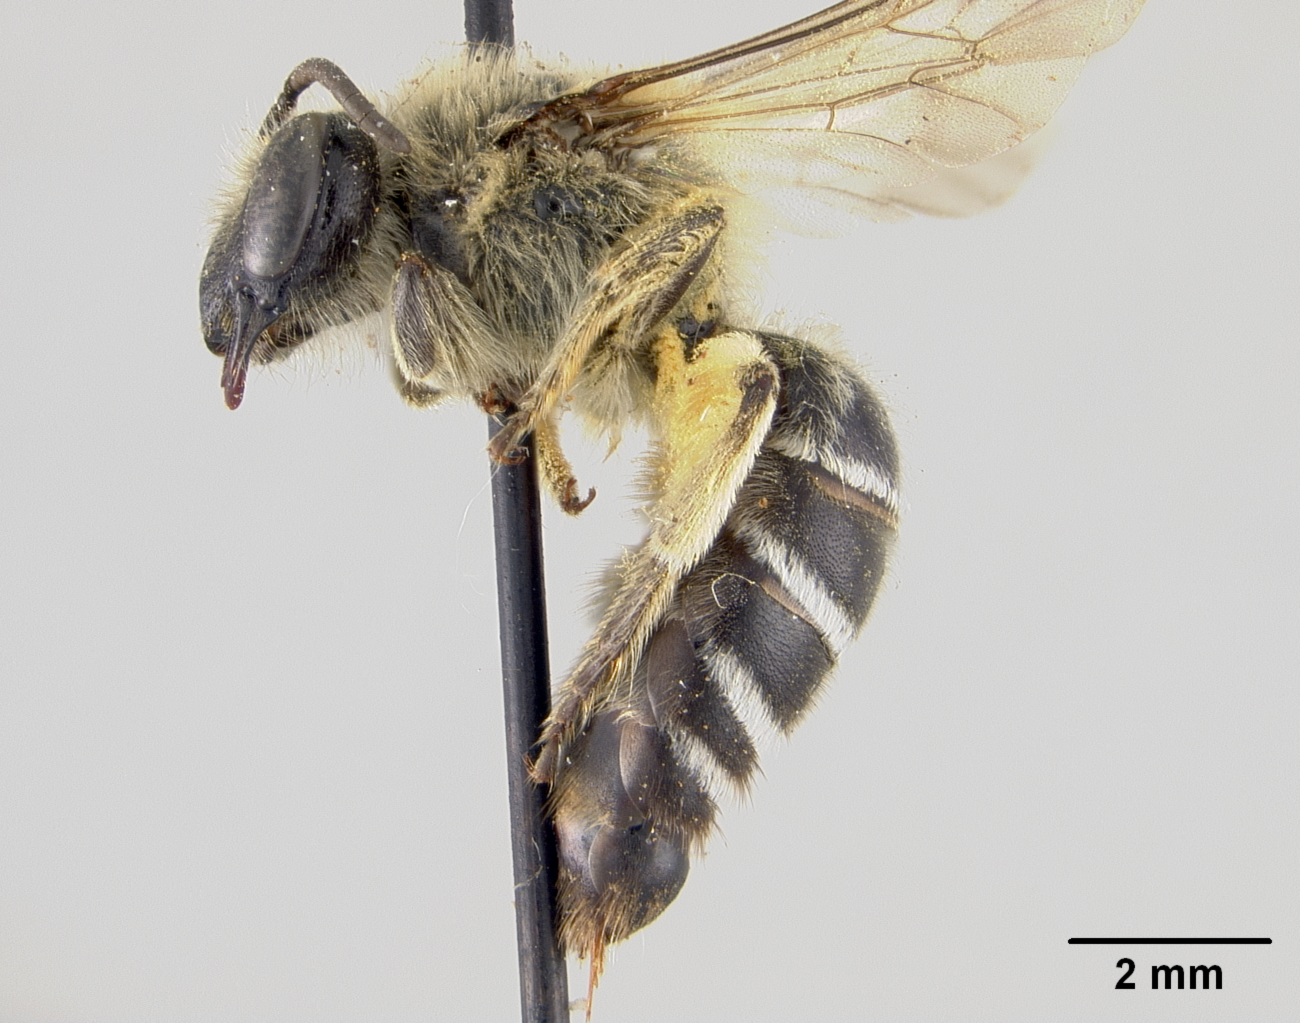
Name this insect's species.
Colletes aestivalis
